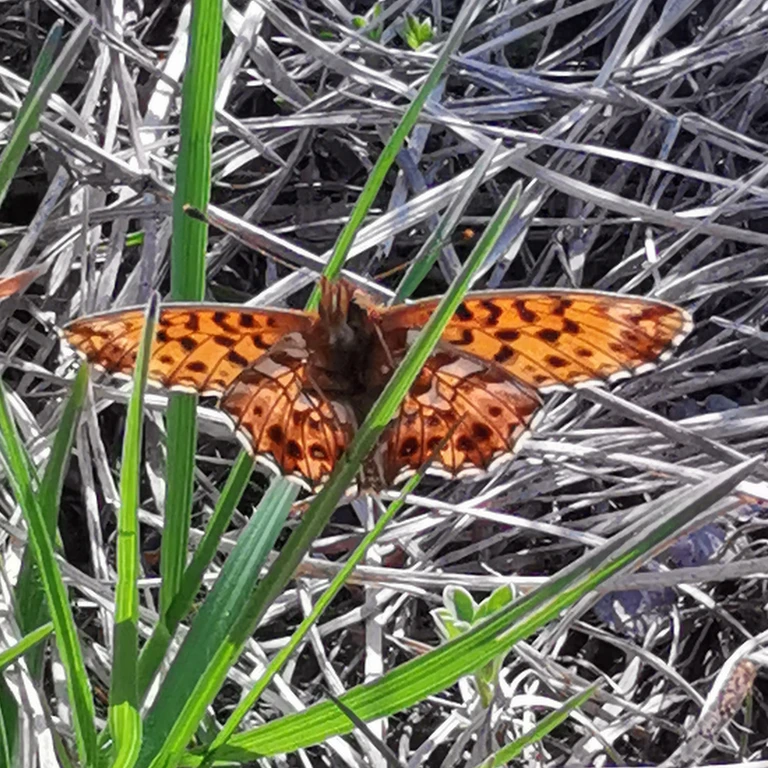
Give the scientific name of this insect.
Boloria dia
